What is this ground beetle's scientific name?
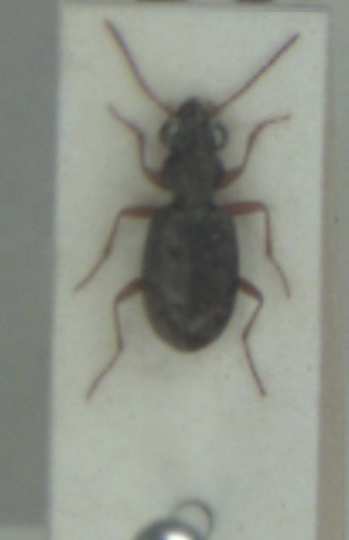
Asaphidion curtum
